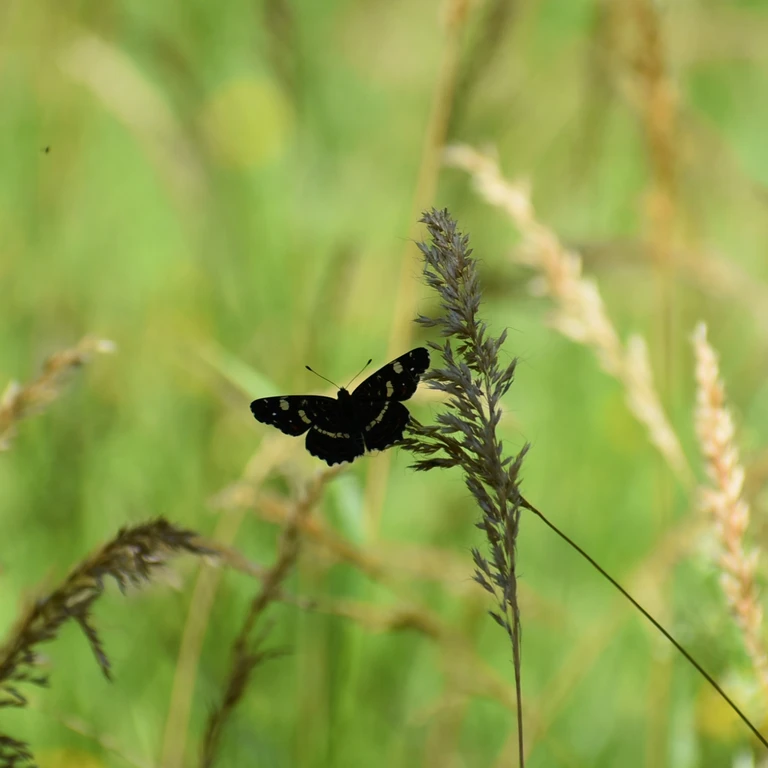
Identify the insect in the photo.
Araschnia levana
